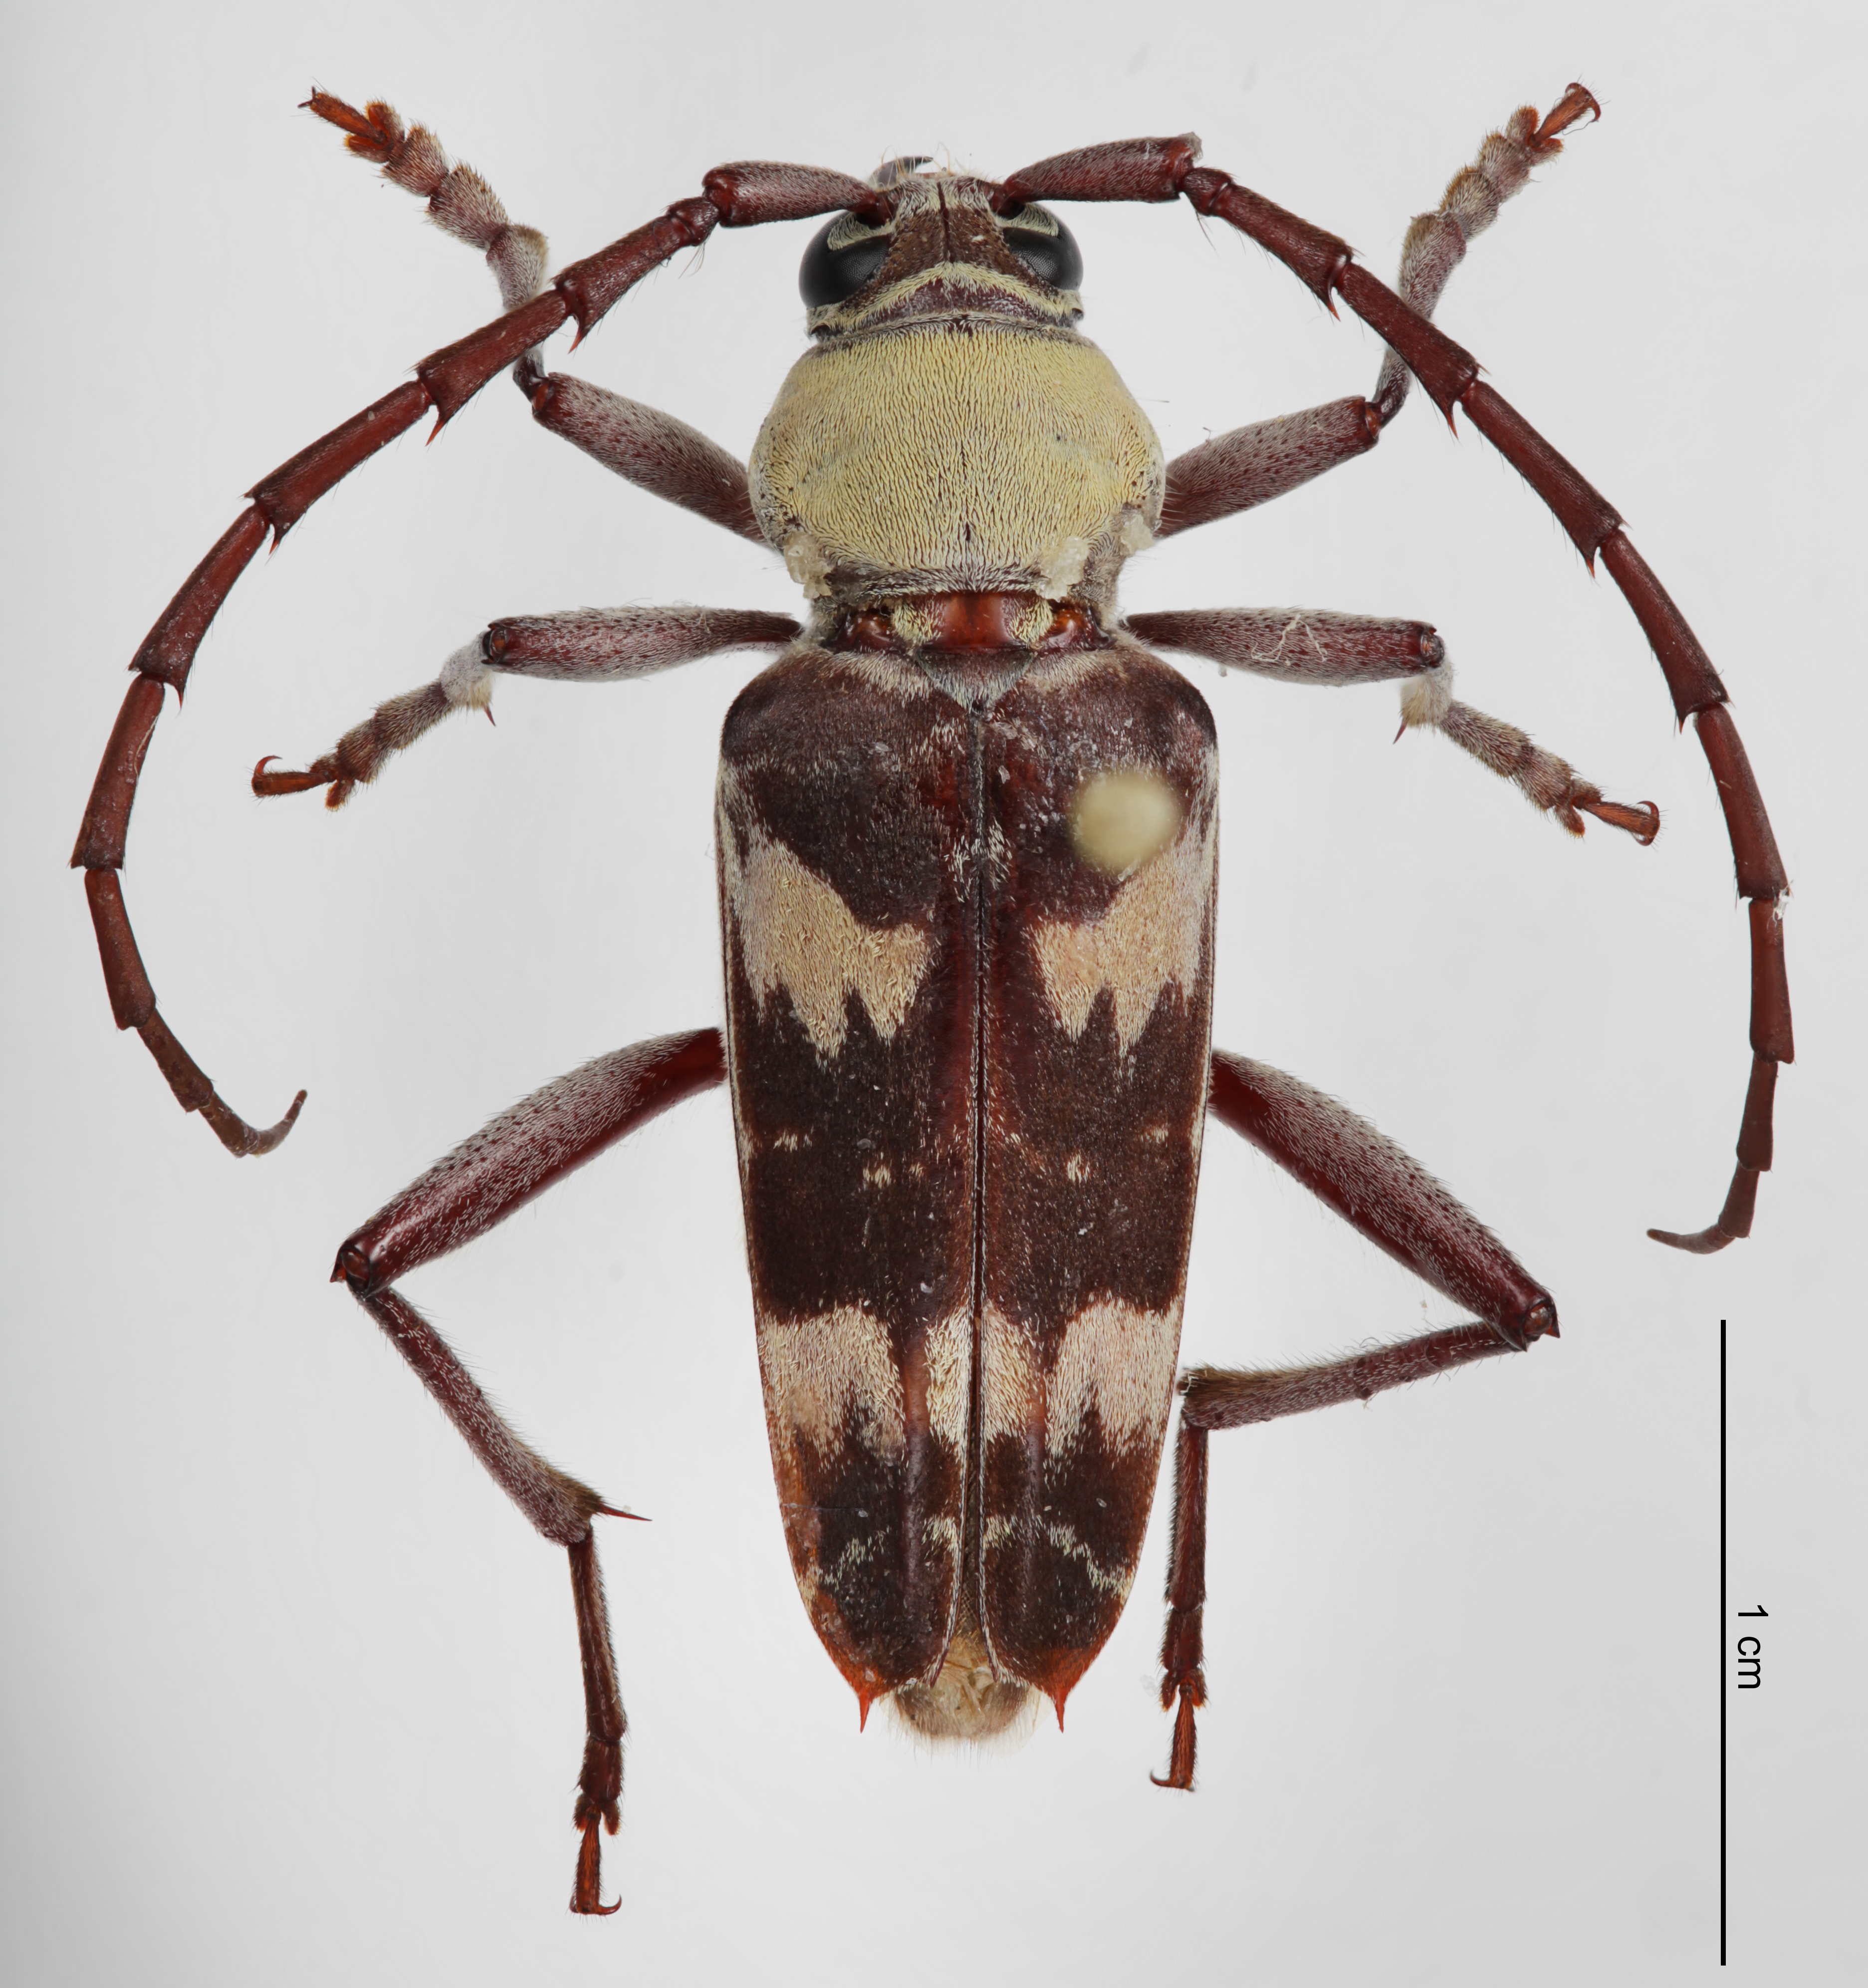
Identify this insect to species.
Megacyllene antennata
